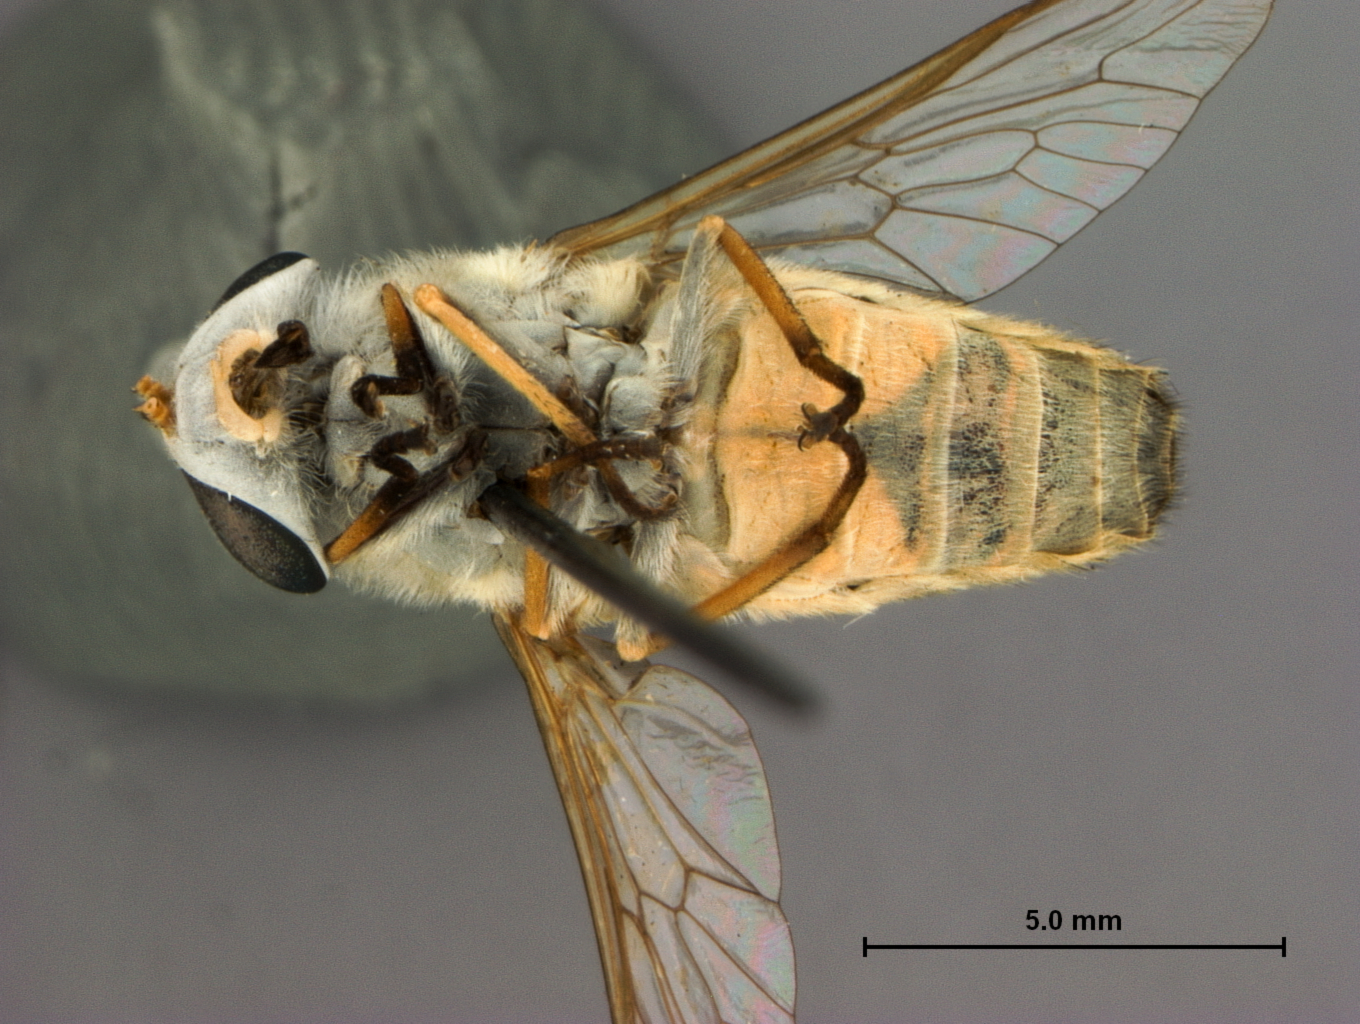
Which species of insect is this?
Tabanus bishoppi
